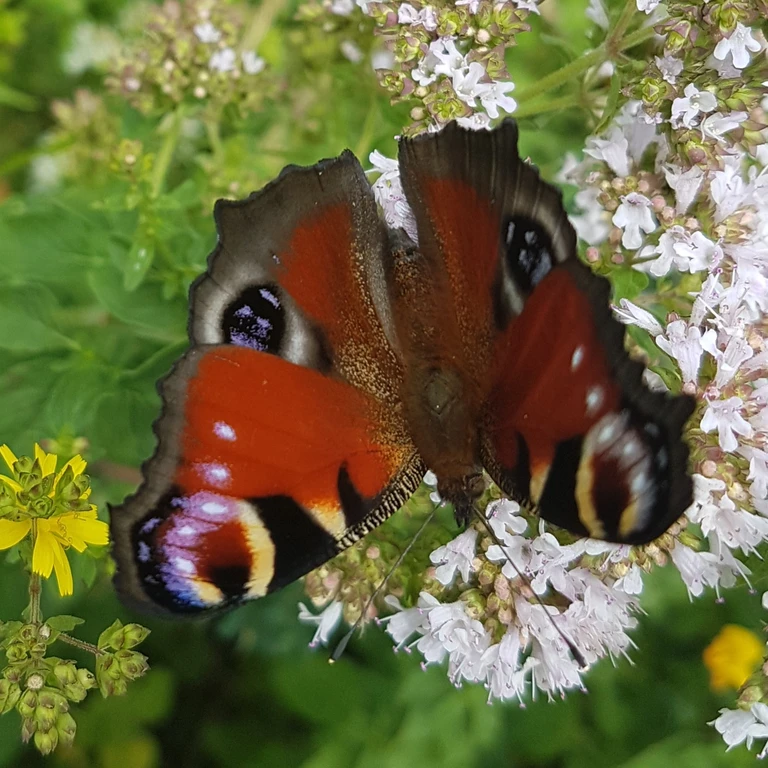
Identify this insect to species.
Aglais io
